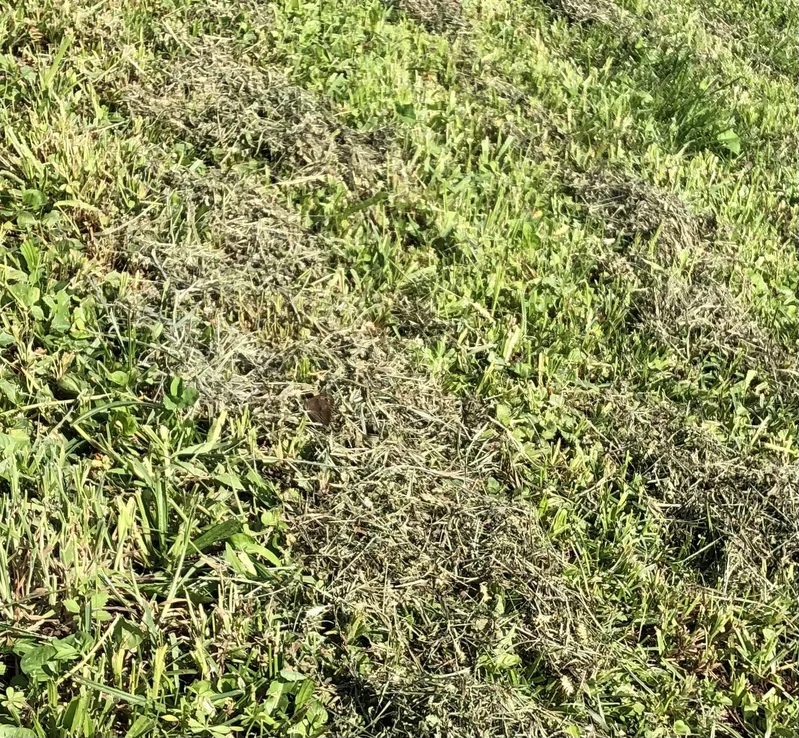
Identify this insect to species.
Maniola jurtina
